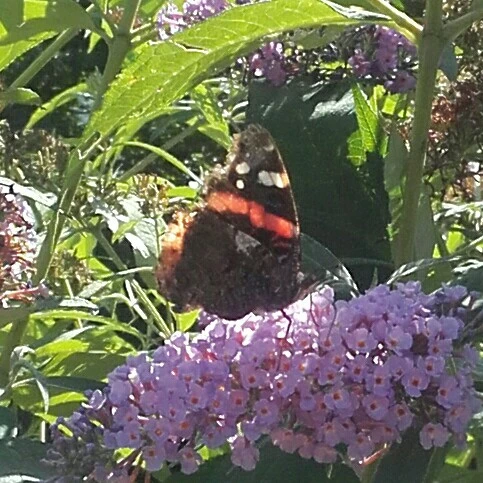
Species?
Vanessa atalanta
